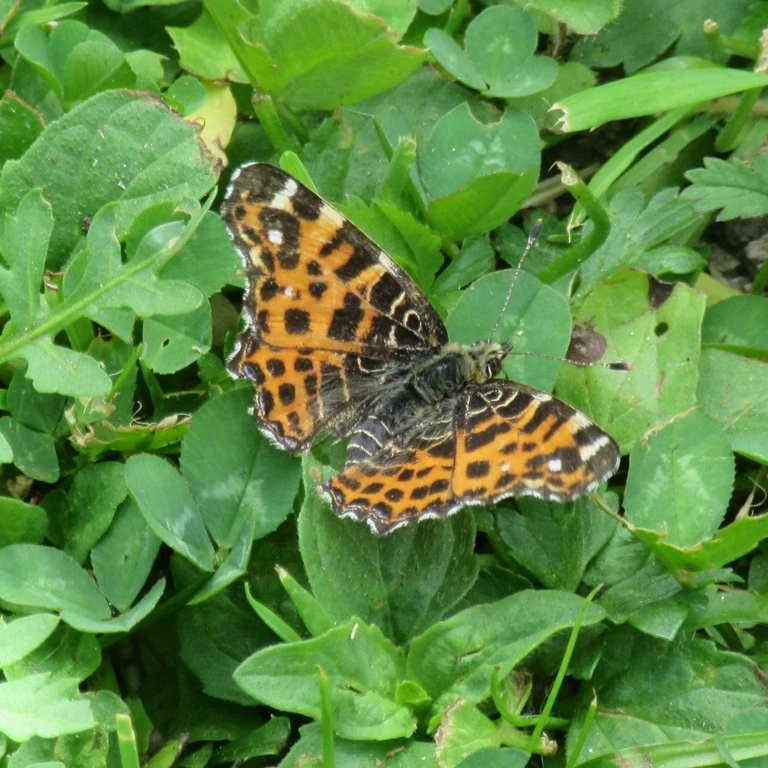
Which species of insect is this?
Araschnia levana
